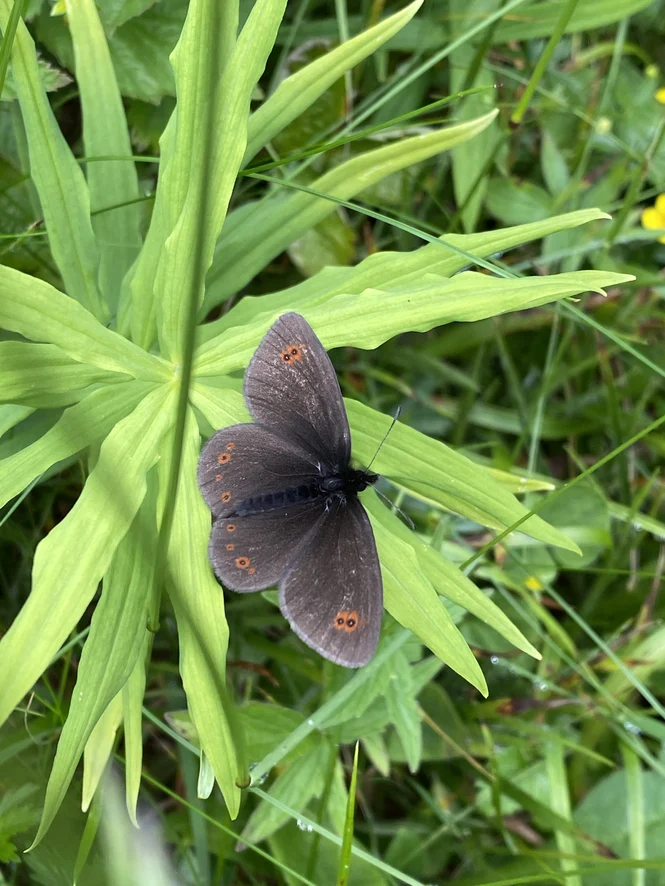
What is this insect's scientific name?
Erebia oeme
